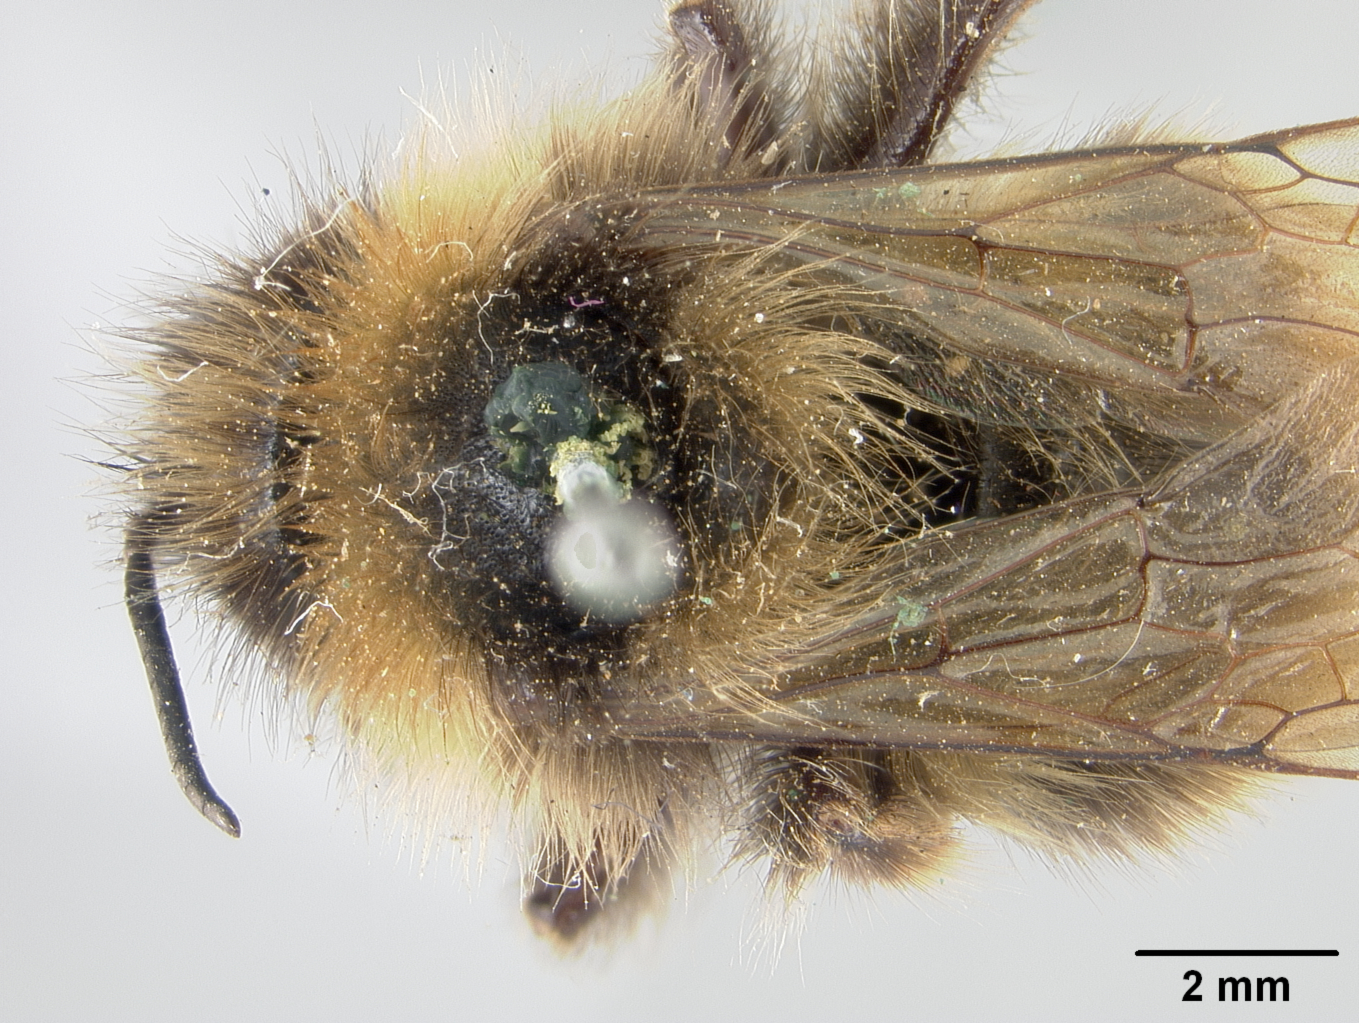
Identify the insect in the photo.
Psithyrus tricolor
